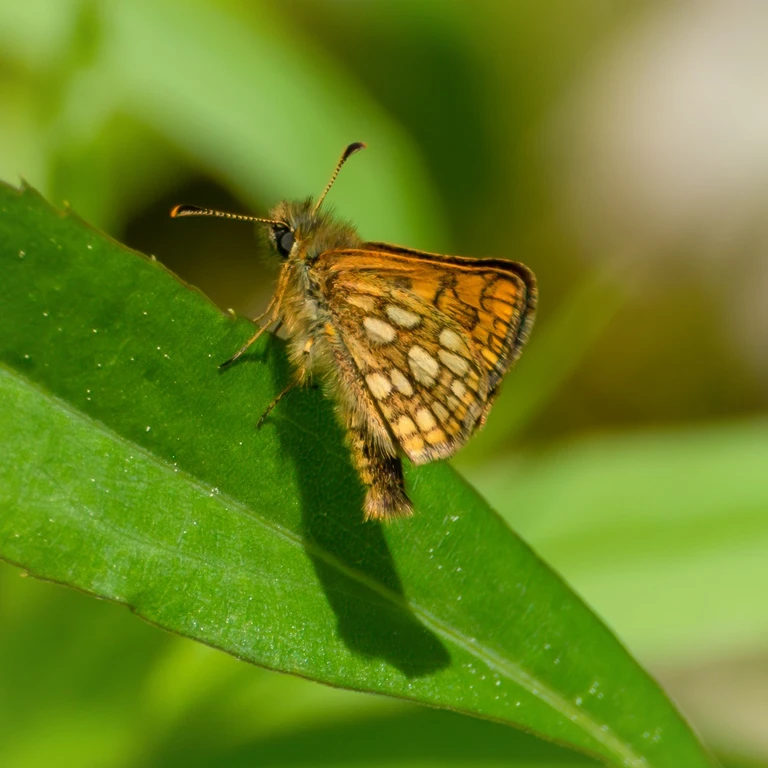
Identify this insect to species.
Carterocephalus palaemon
